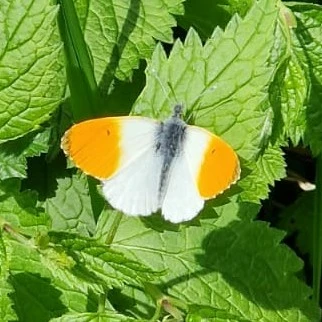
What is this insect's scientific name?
Anthocharis cardamines
